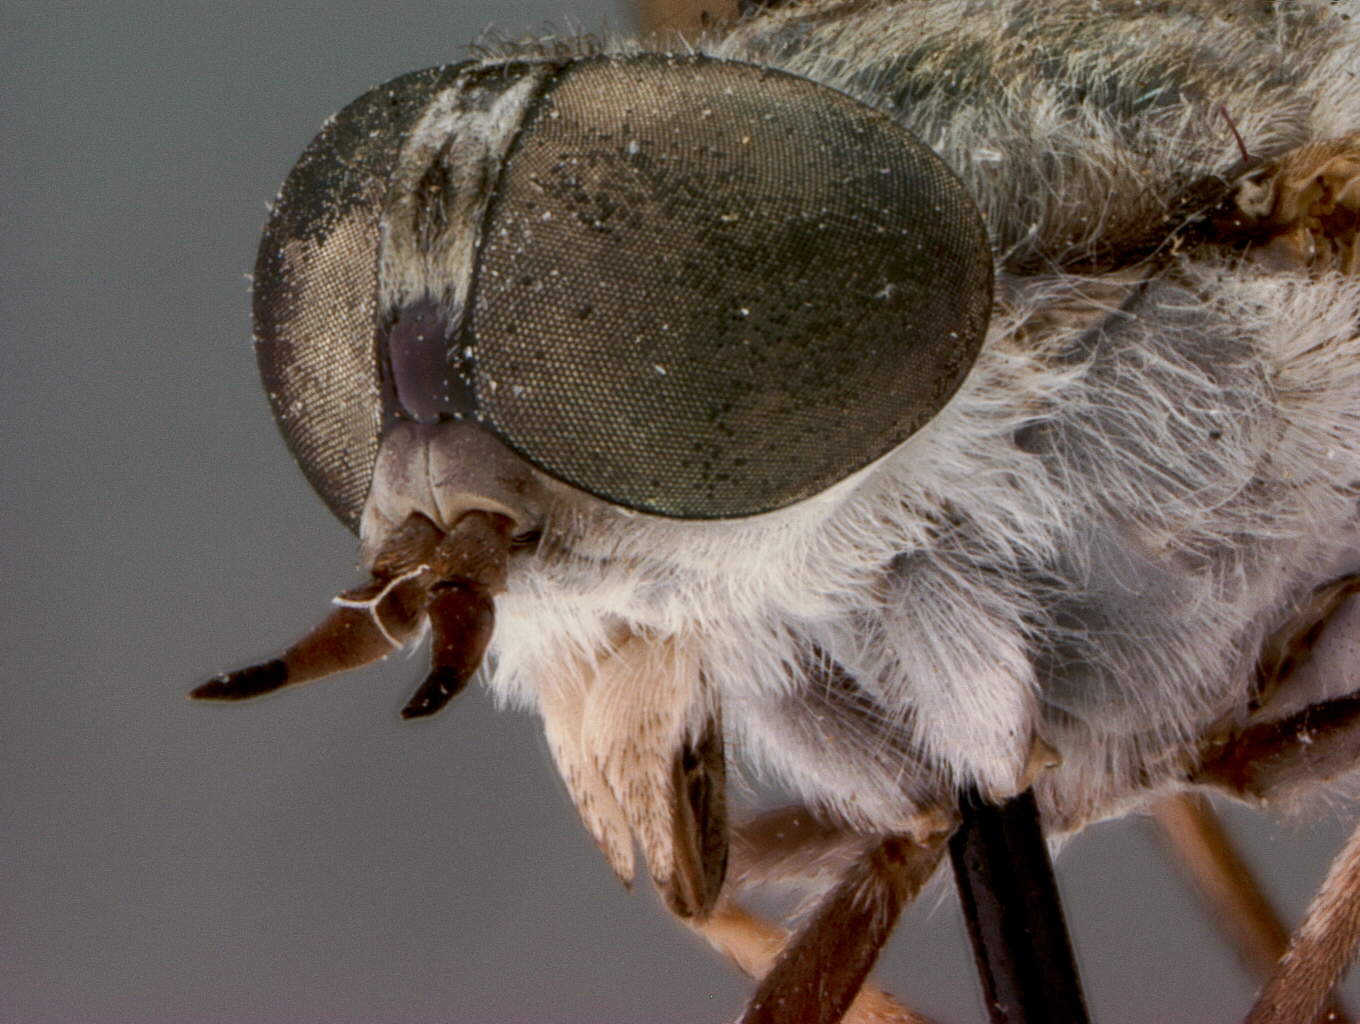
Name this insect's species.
Tabanus monoensis
